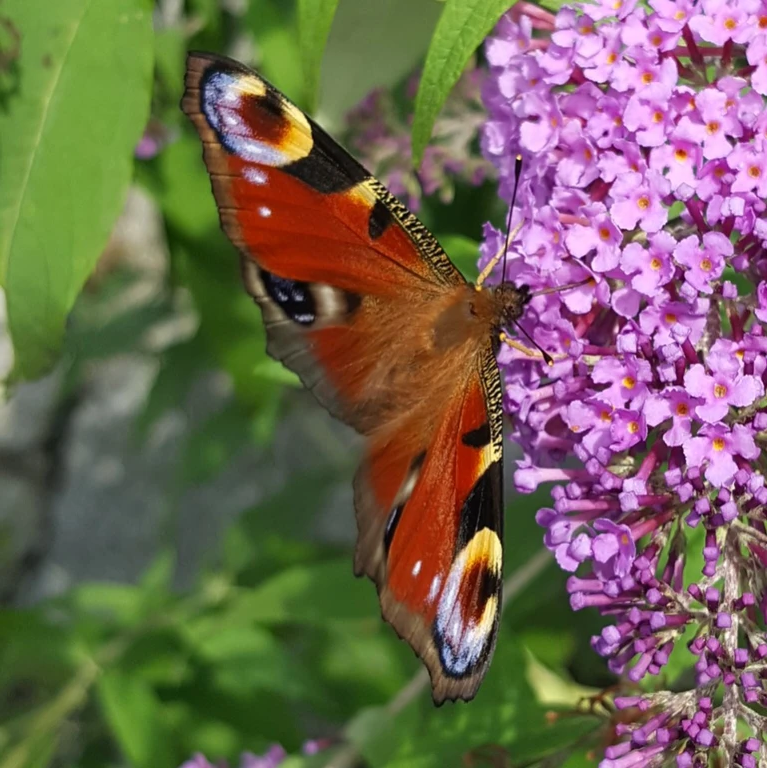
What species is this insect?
Aglais io
